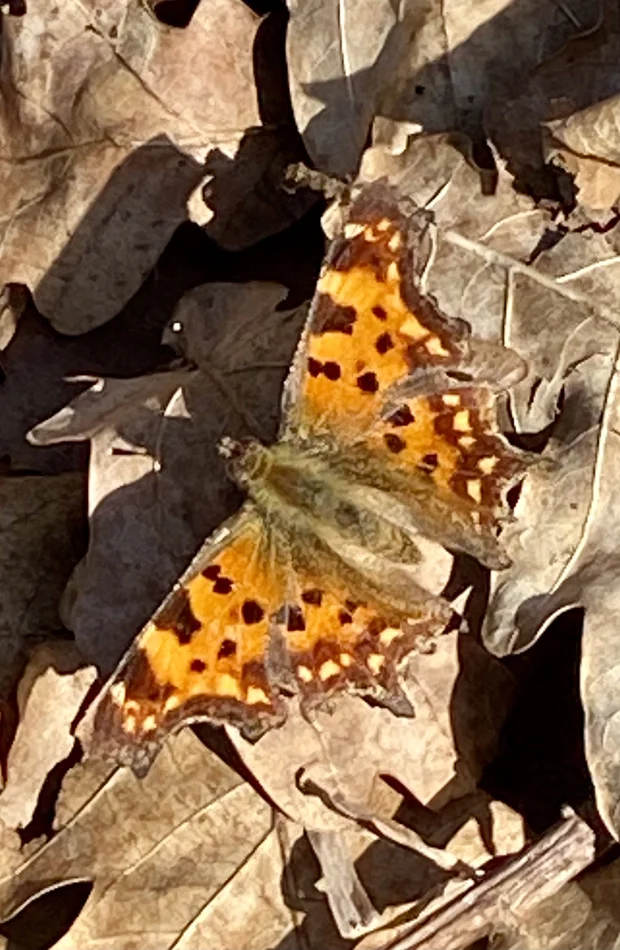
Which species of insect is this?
Polygonia c-album
